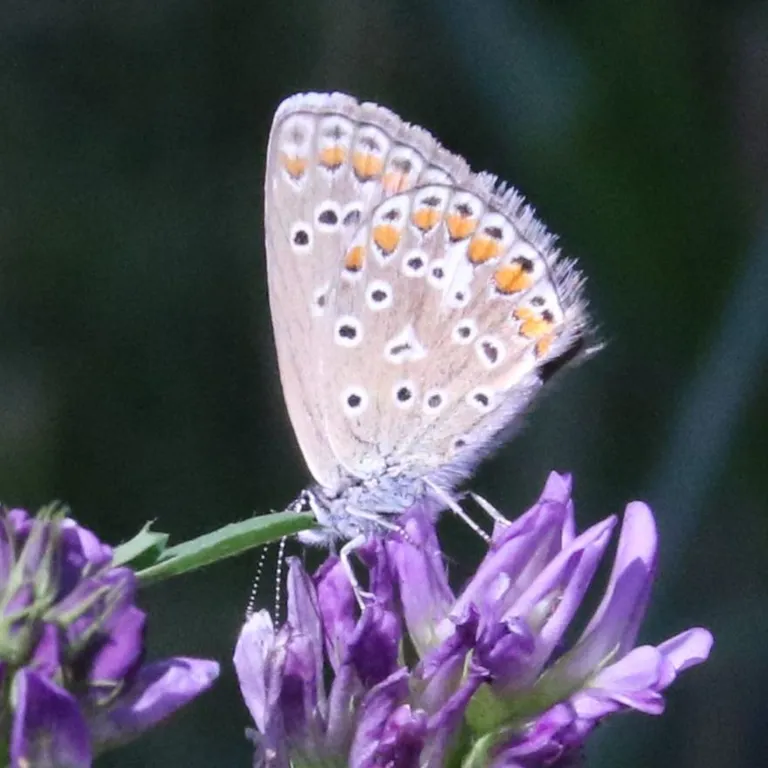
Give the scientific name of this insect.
Polyommatus icarus
